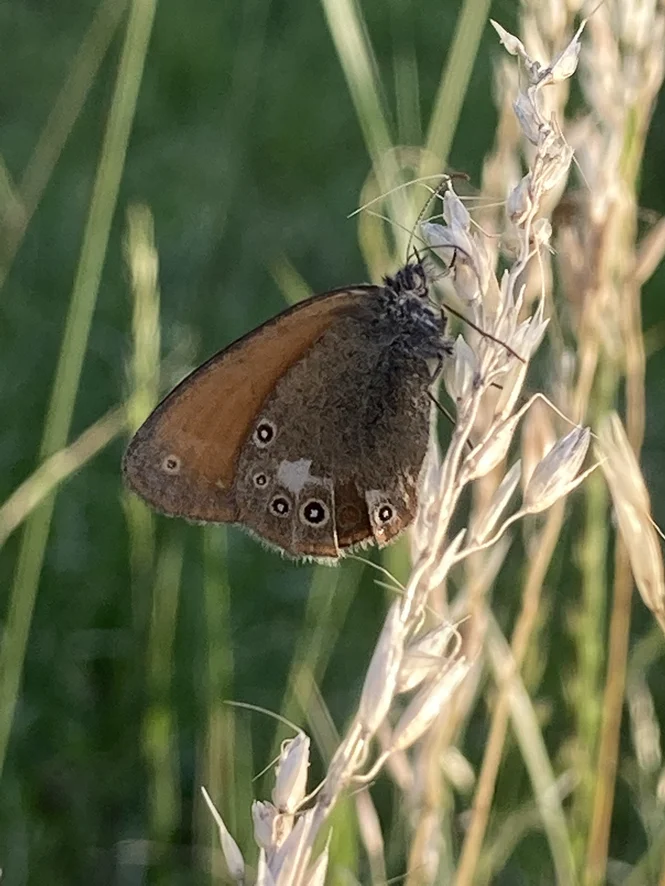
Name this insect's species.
Coenonympha glycerion (also Coenonympha iphis)
